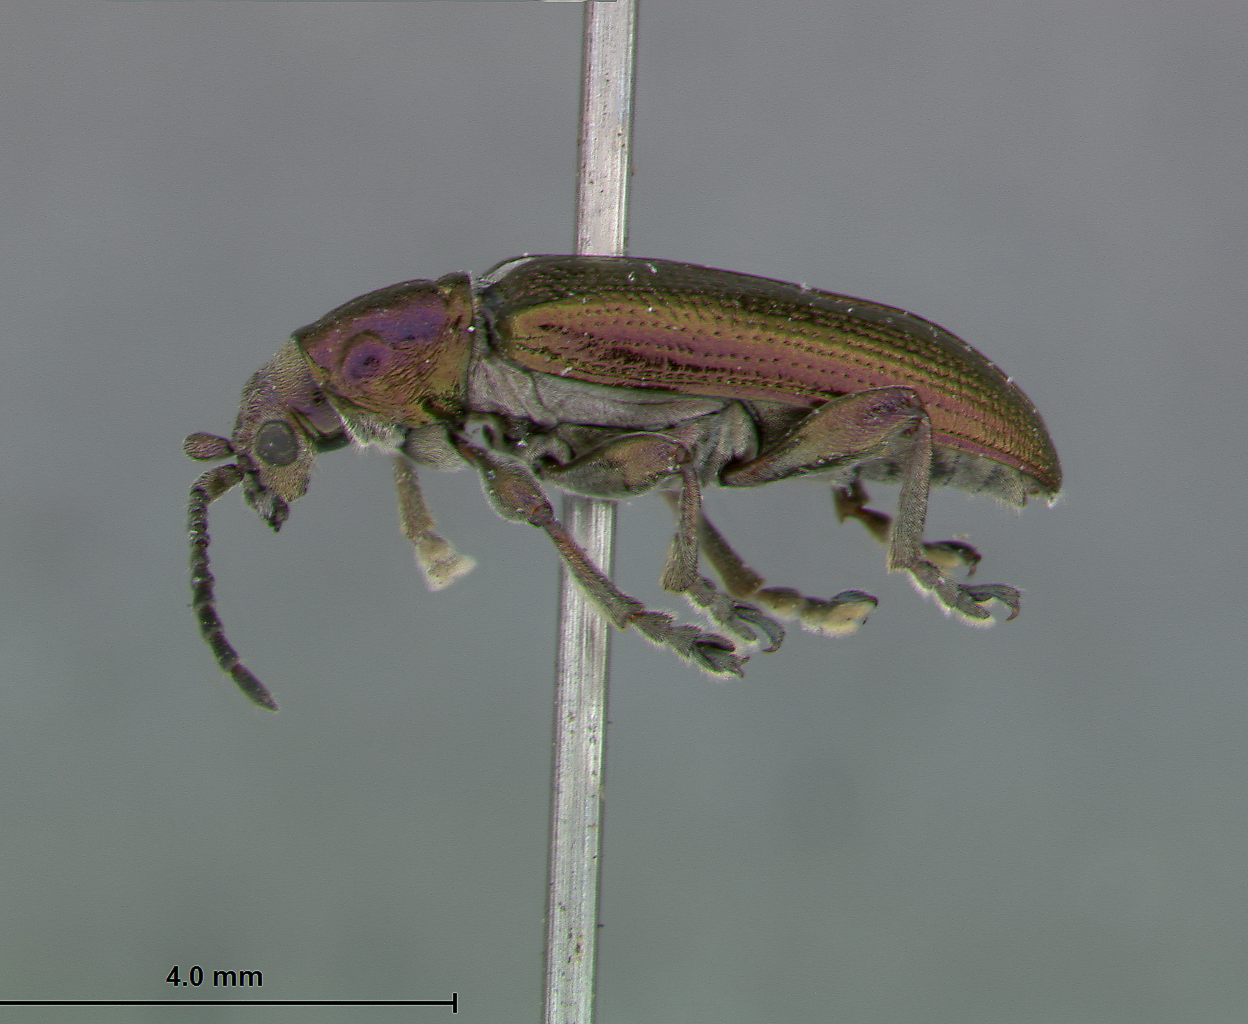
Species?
Donacia idola
